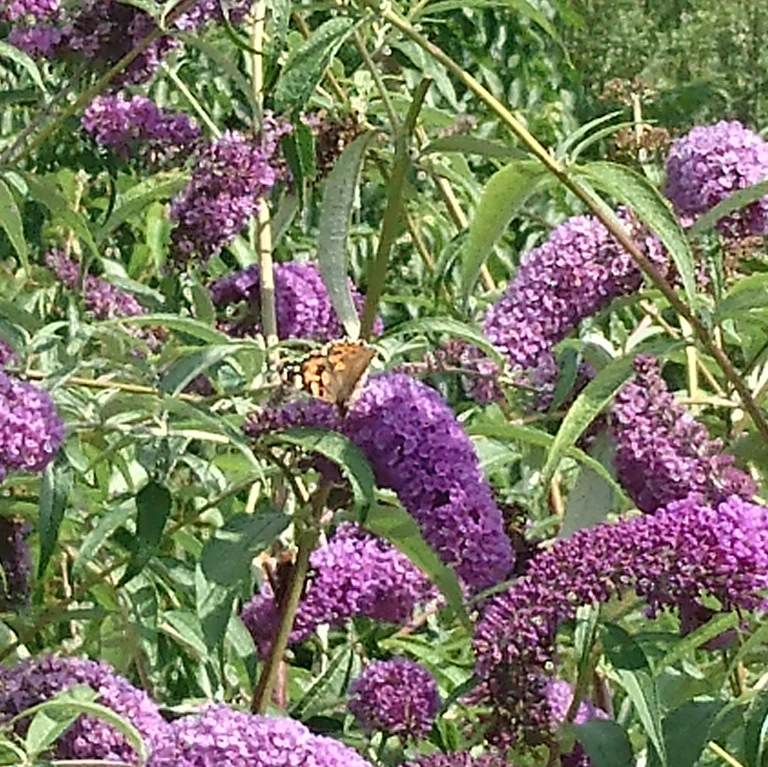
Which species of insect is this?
Vanessa cardui
